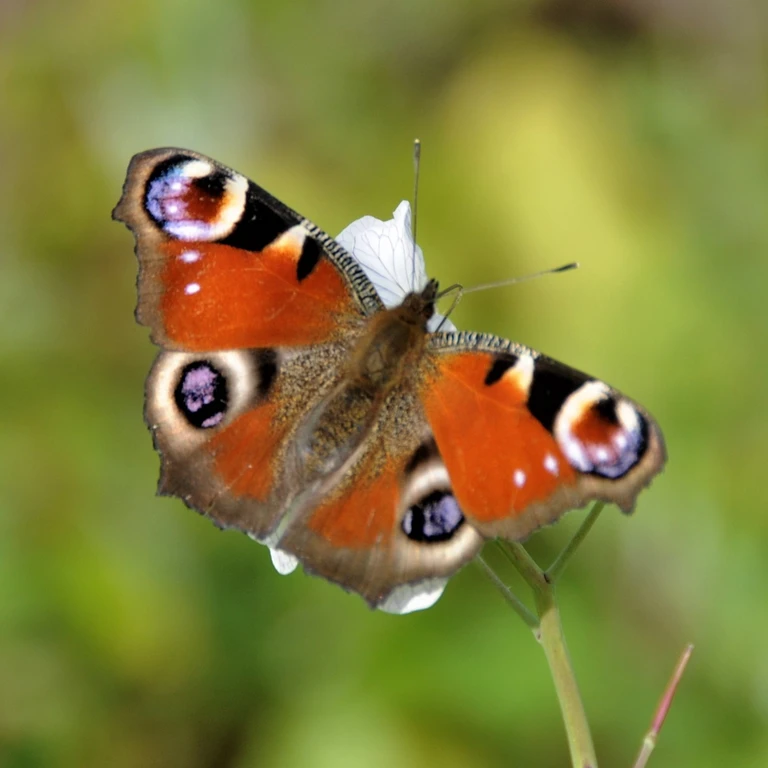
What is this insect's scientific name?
Aglais io
